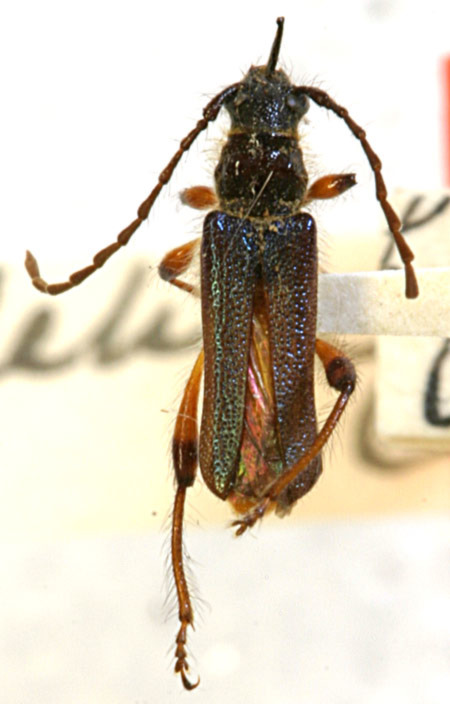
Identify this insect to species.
Lampropterus cyanipennis (also Callimus dehiscens)
